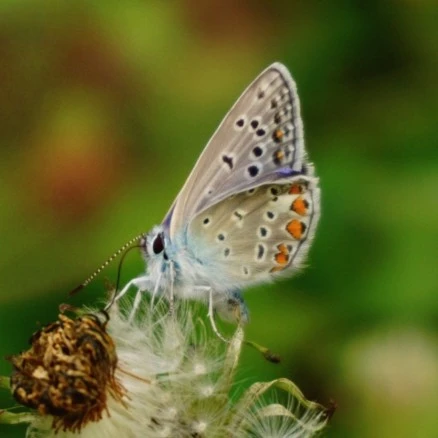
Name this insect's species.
Polyommatus icarus
